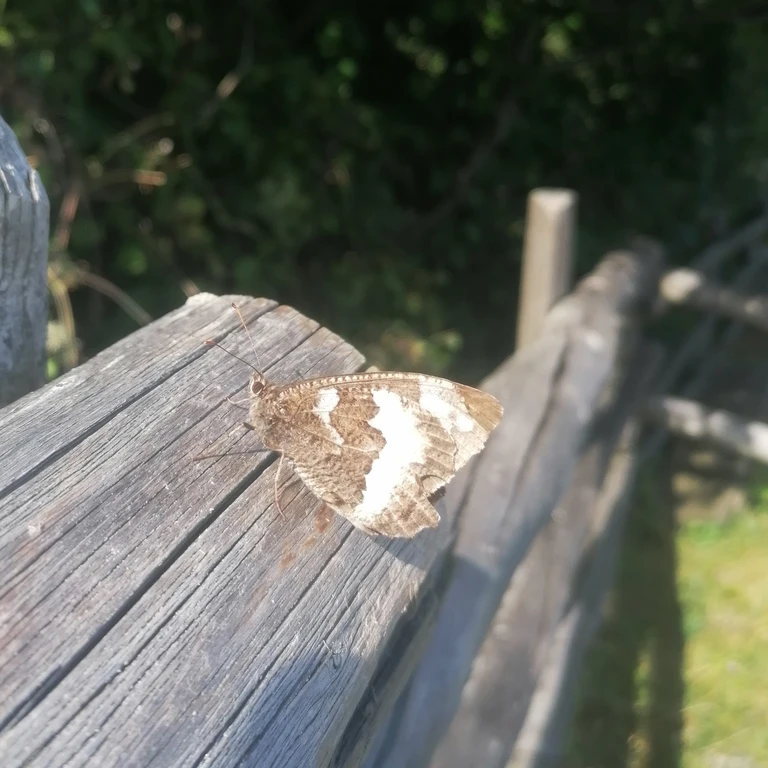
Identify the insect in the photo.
Brintesia circe
